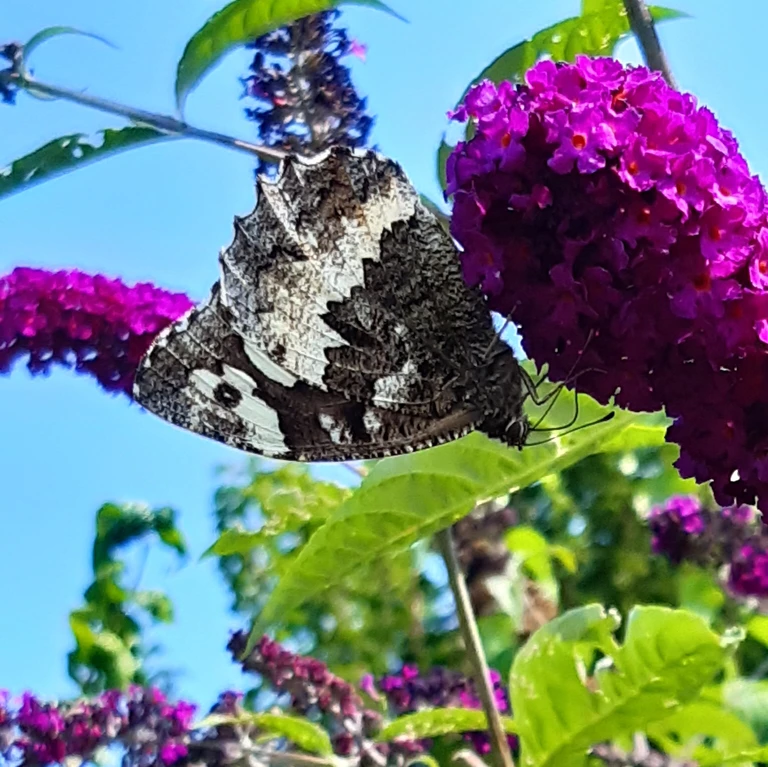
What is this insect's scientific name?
Brintesia circe
